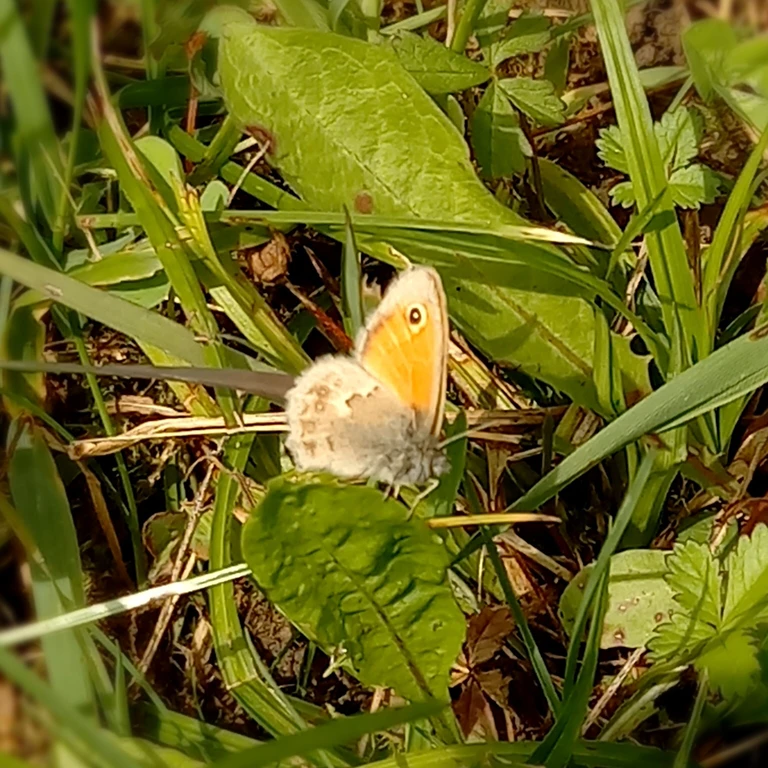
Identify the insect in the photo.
Coenonympha pamphilus
